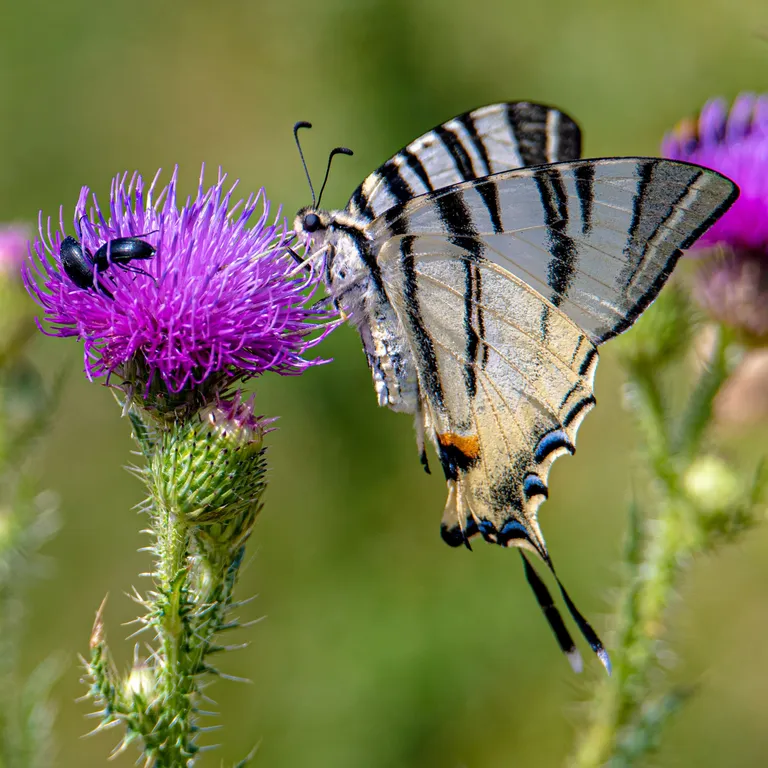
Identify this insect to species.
Iphiclides podalirius
